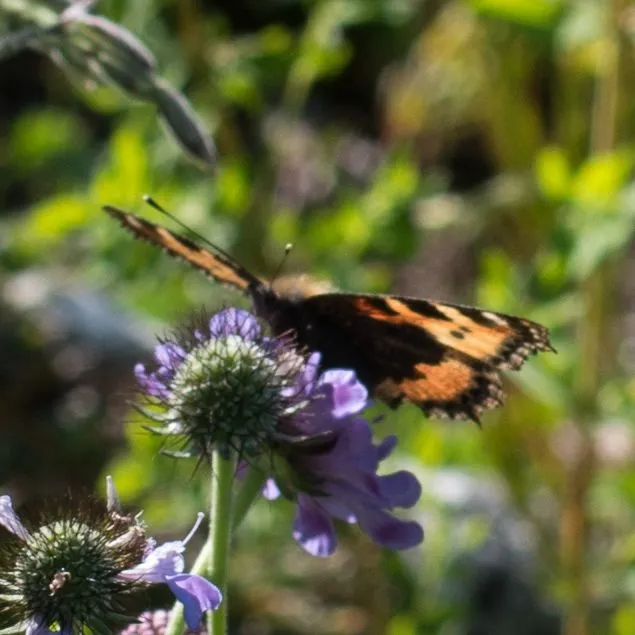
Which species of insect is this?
Aglais urticae
